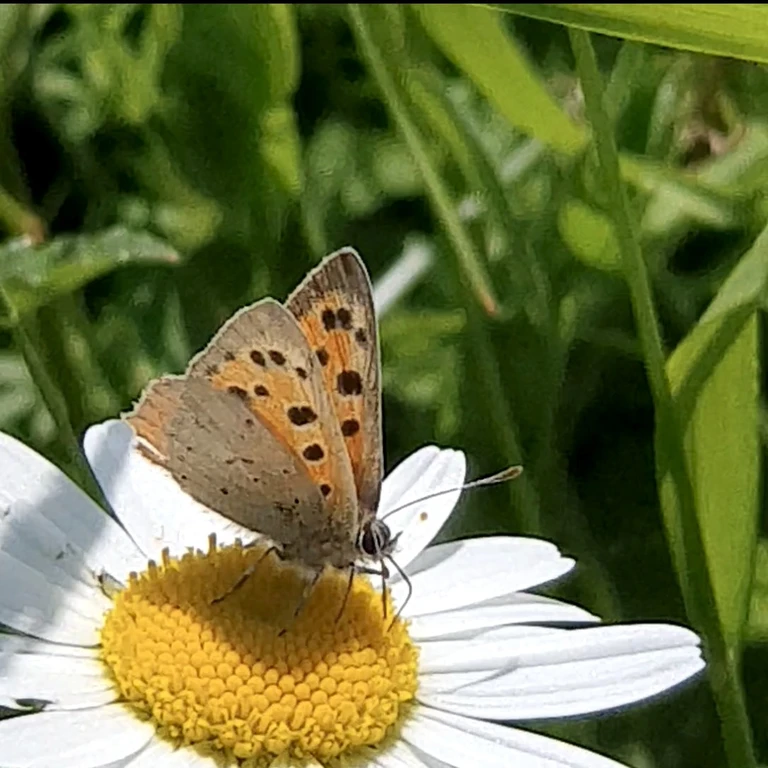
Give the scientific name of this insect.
Lycaena phlaeas
